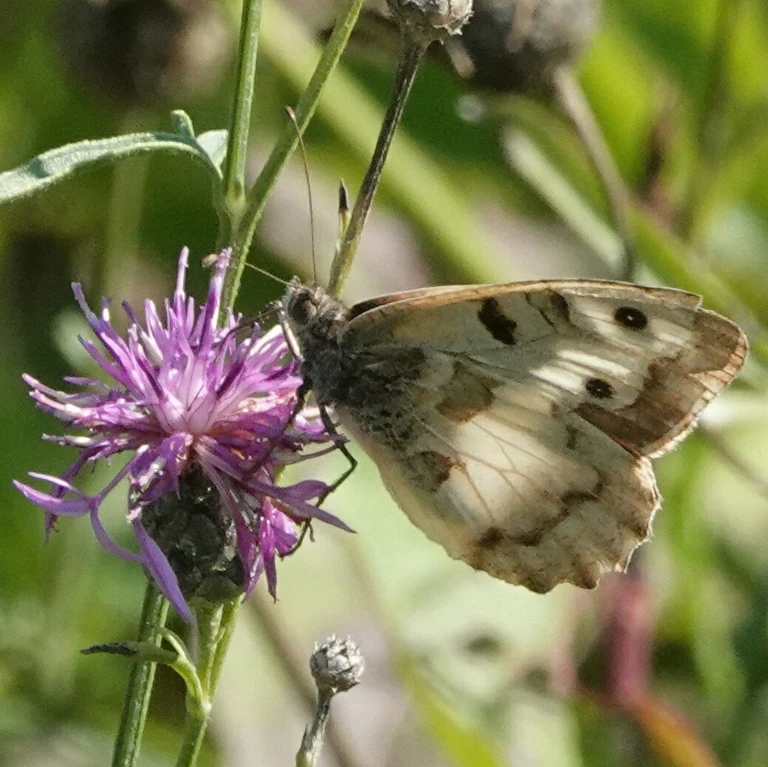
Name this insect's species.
Chazara briseis (also Satyrus briseis)
